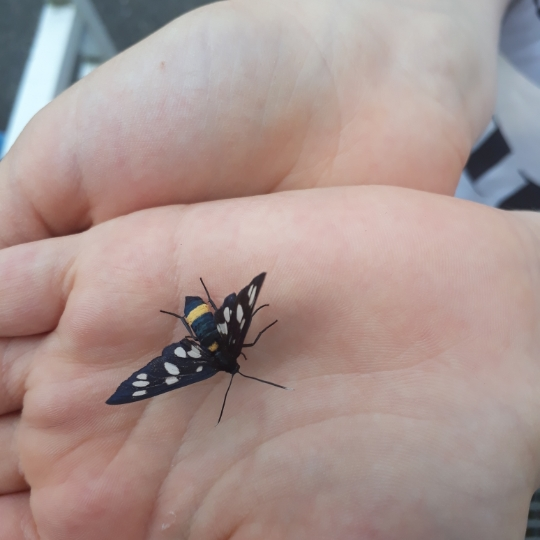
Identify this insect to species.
Amata phegea
